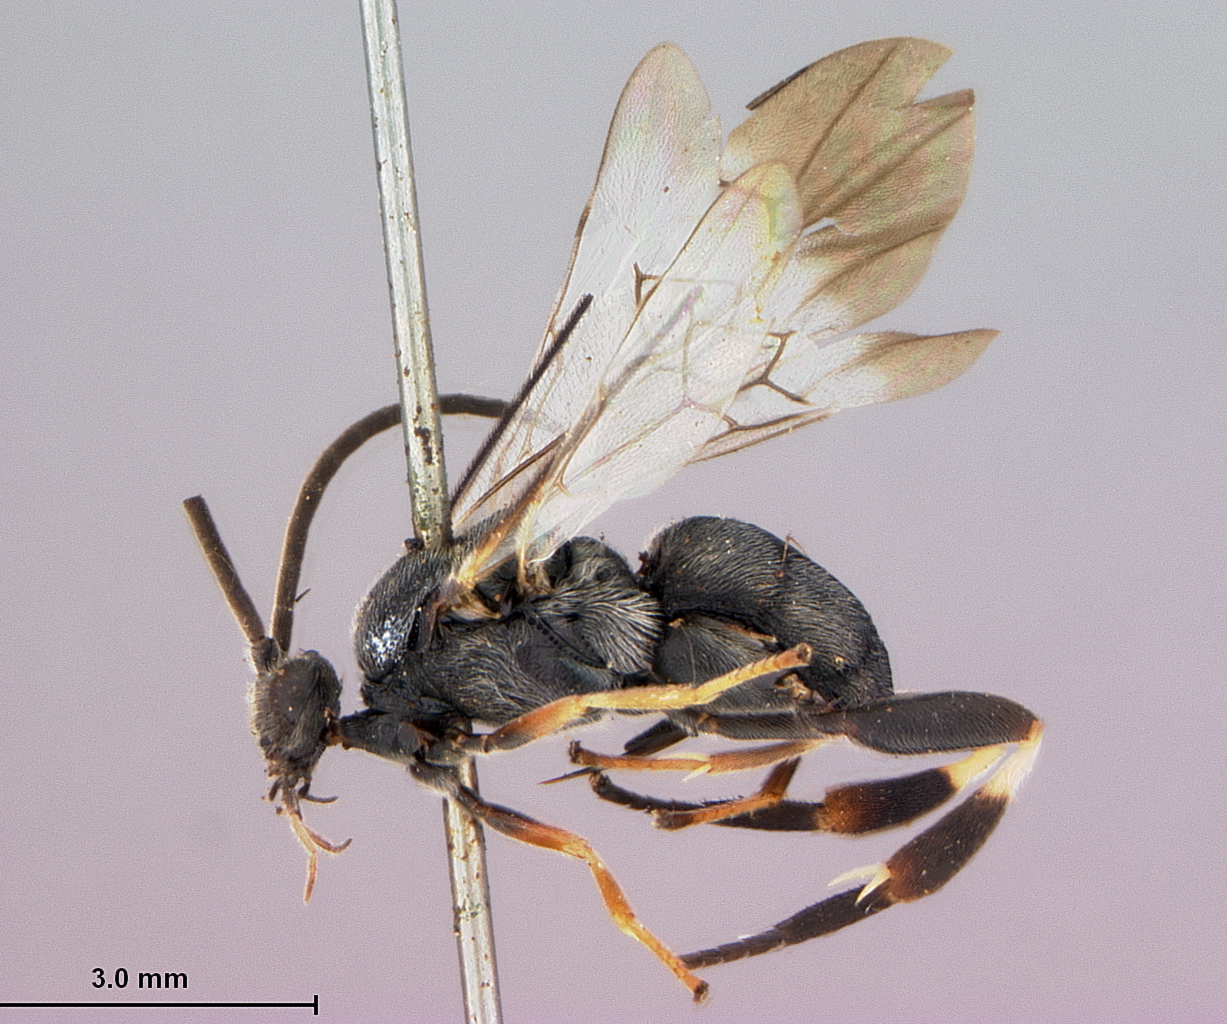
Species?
Odontofornica tagalog
